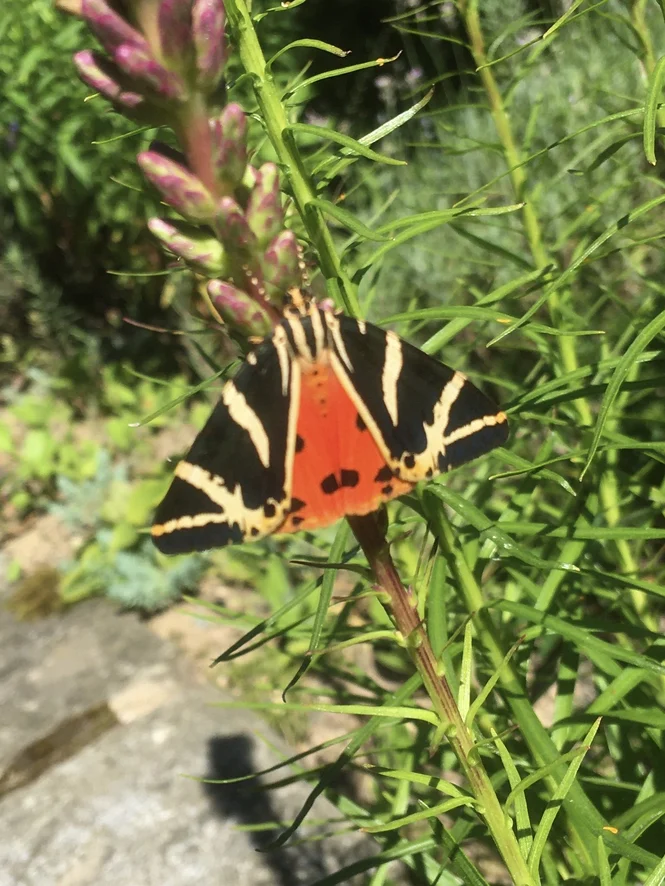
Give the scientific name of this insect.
Euplagia quadripunctaria
